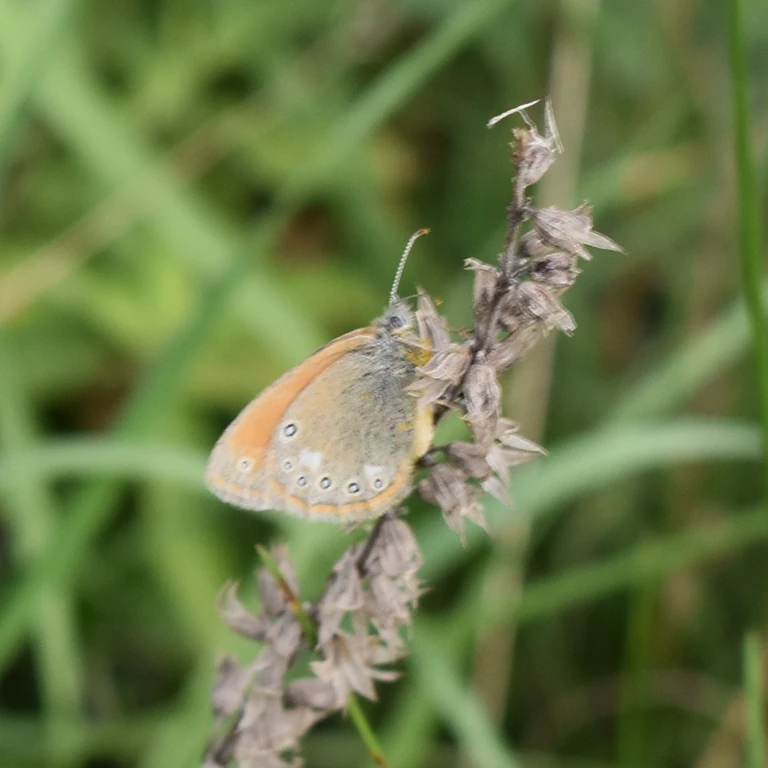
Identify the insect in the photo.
Coenonympha glycerion (also Coenonympha iphis)
